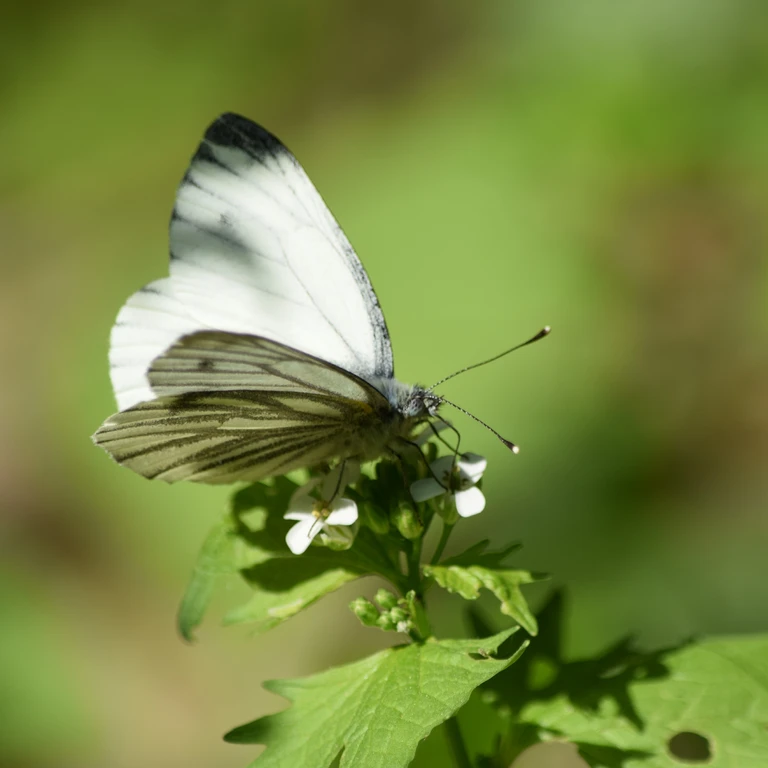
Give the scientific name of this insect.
Pieris napi
